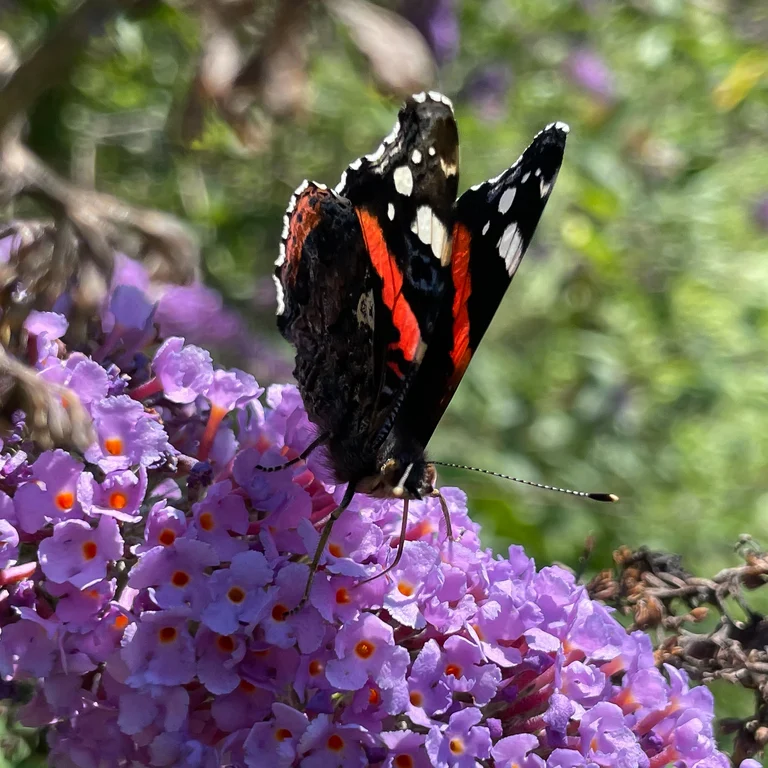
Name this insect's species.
Vanessa atalanta
